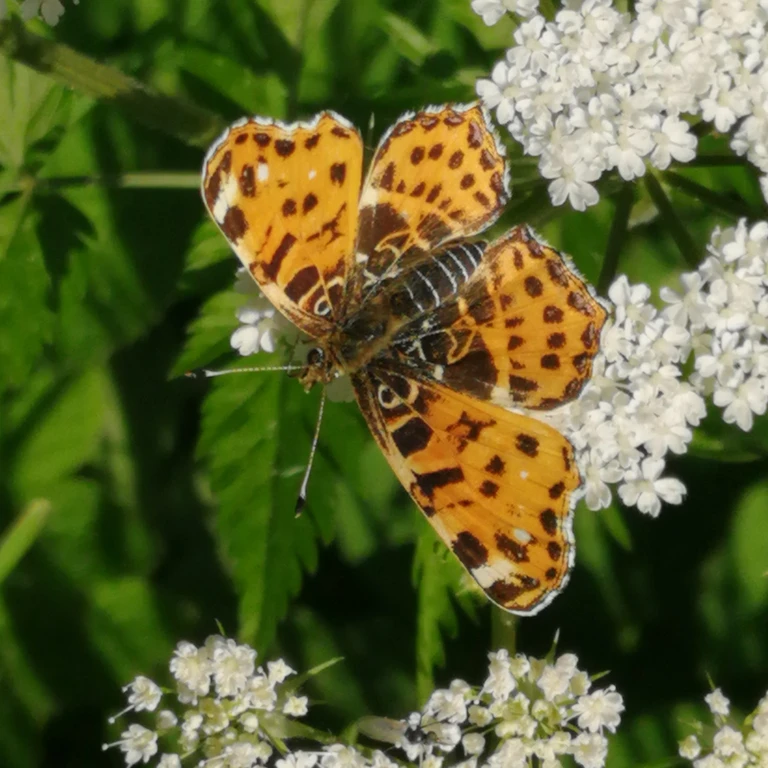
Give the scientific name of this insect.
Araschnia levana
